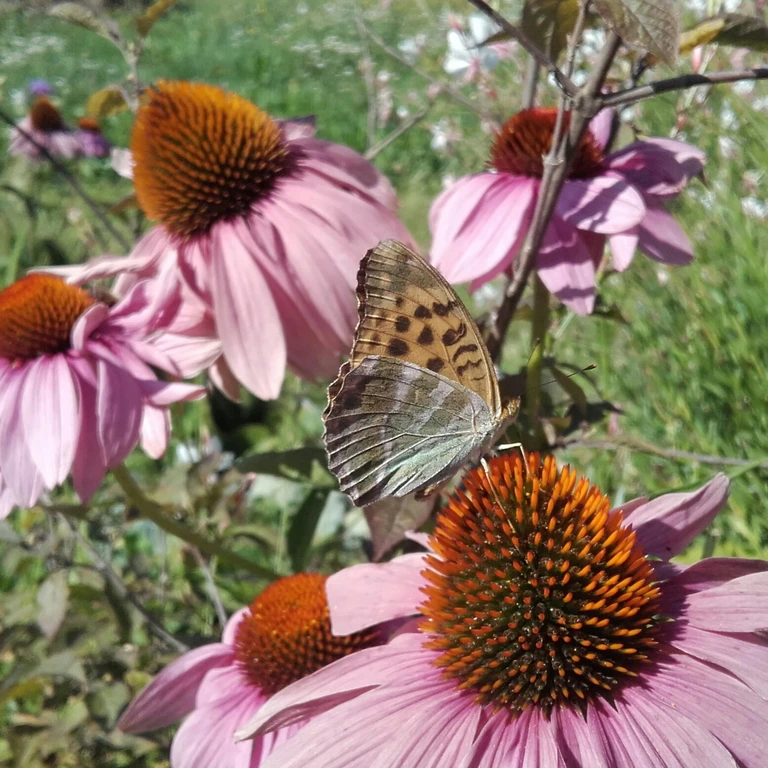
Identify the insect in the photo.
Argynnis paphia
